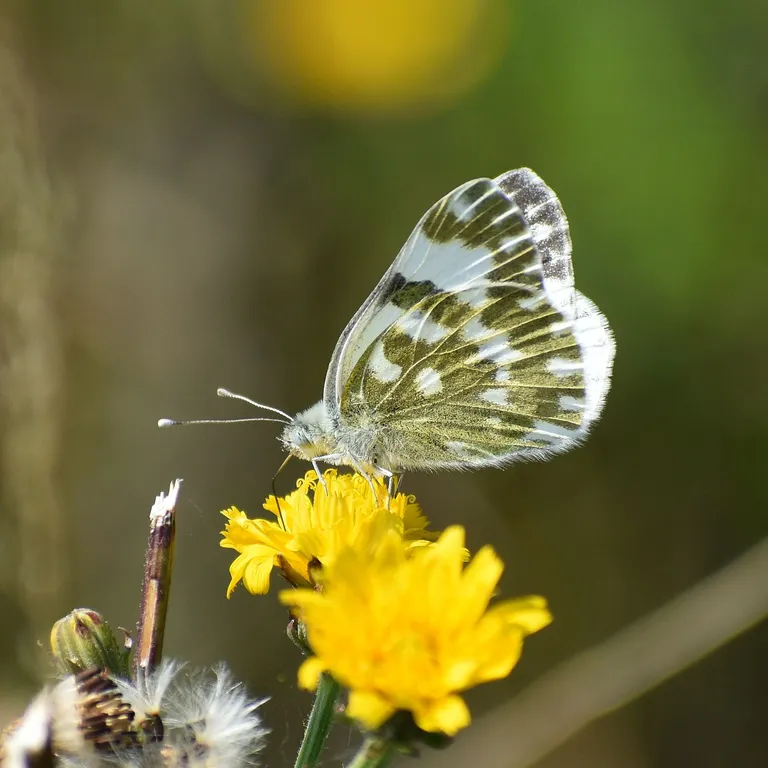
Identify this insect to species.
Pontia edusa
